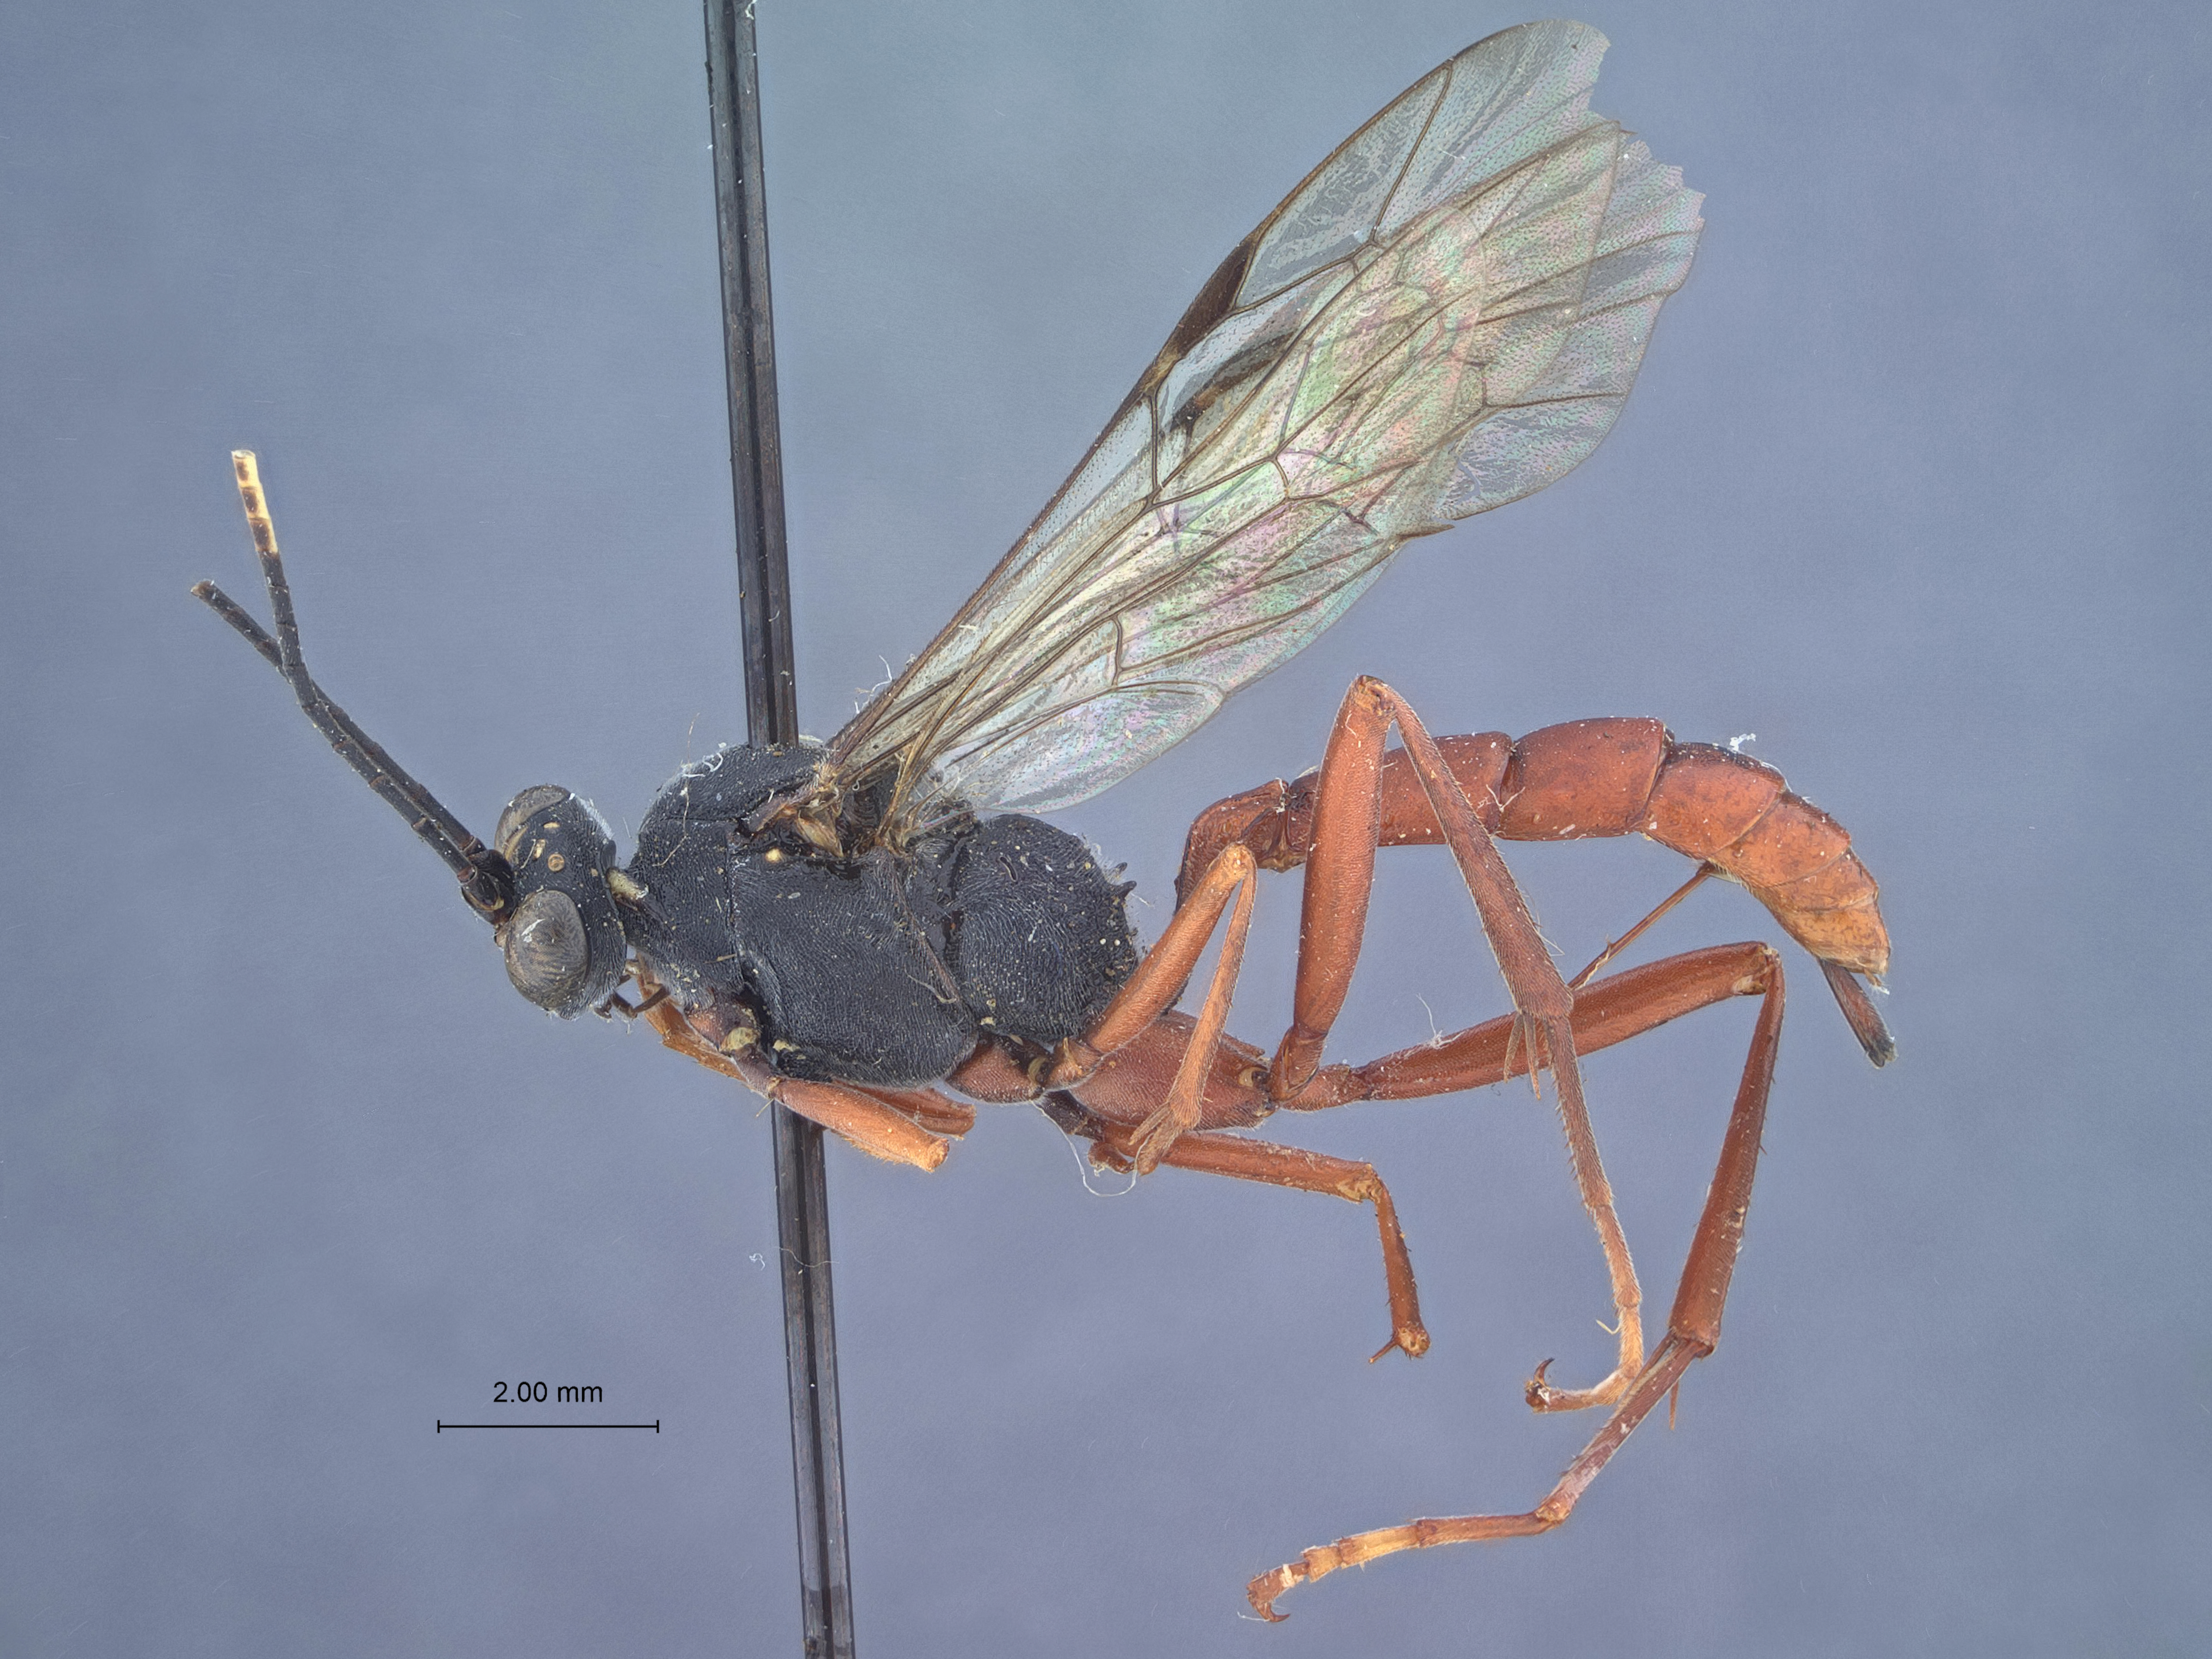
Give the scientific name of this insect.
Hoplismenus arizonensis
